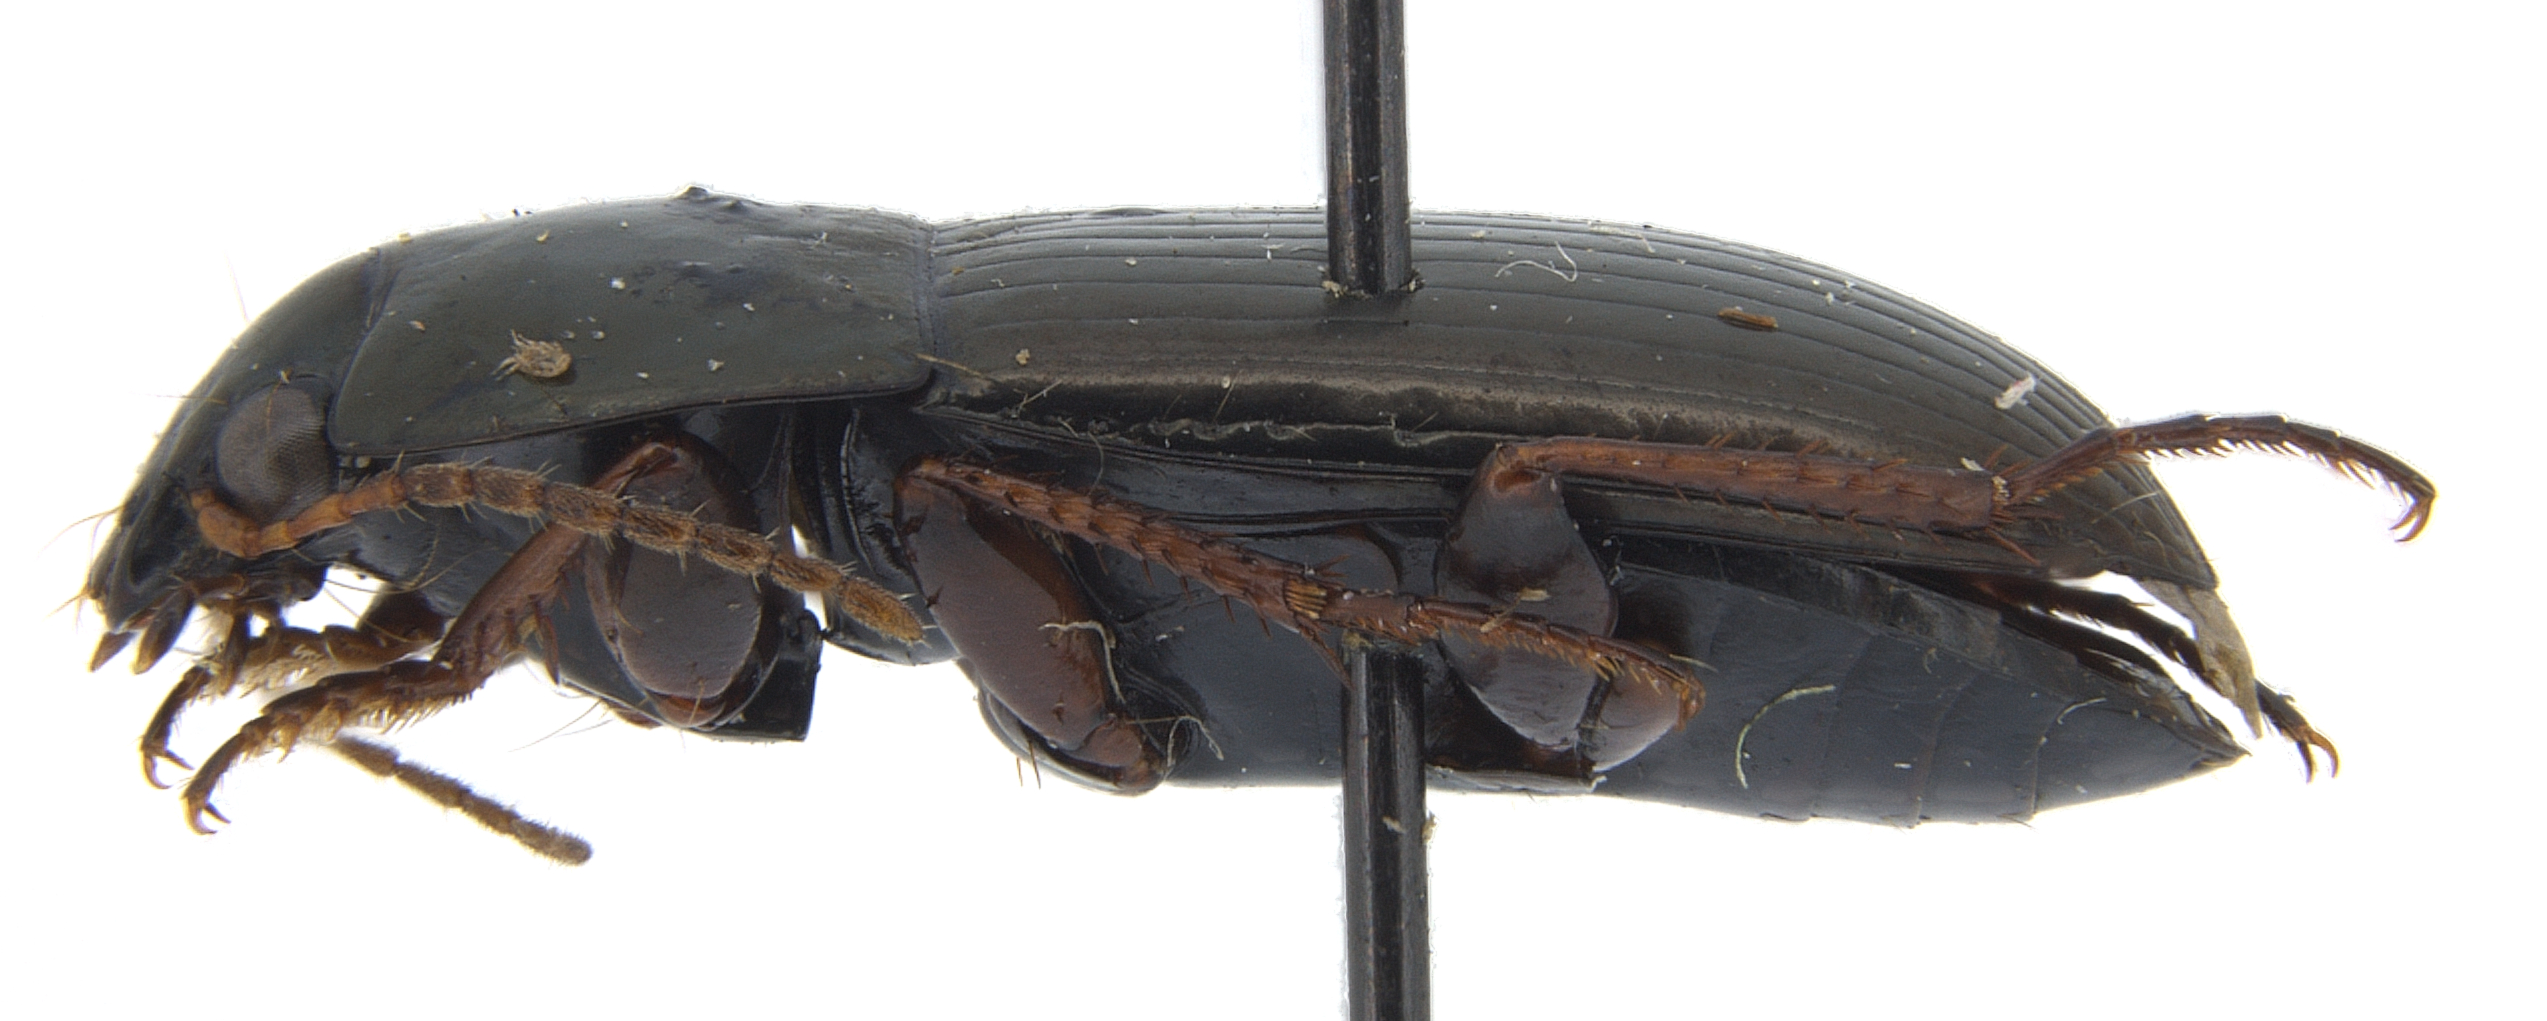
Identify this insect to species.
Amara littoralis
